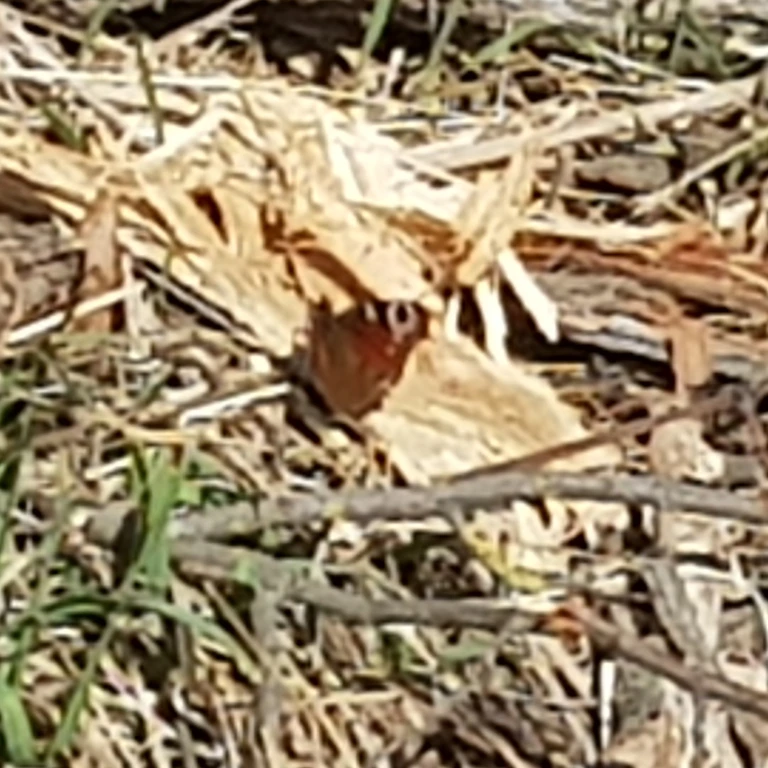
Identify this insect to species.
Aglais io
